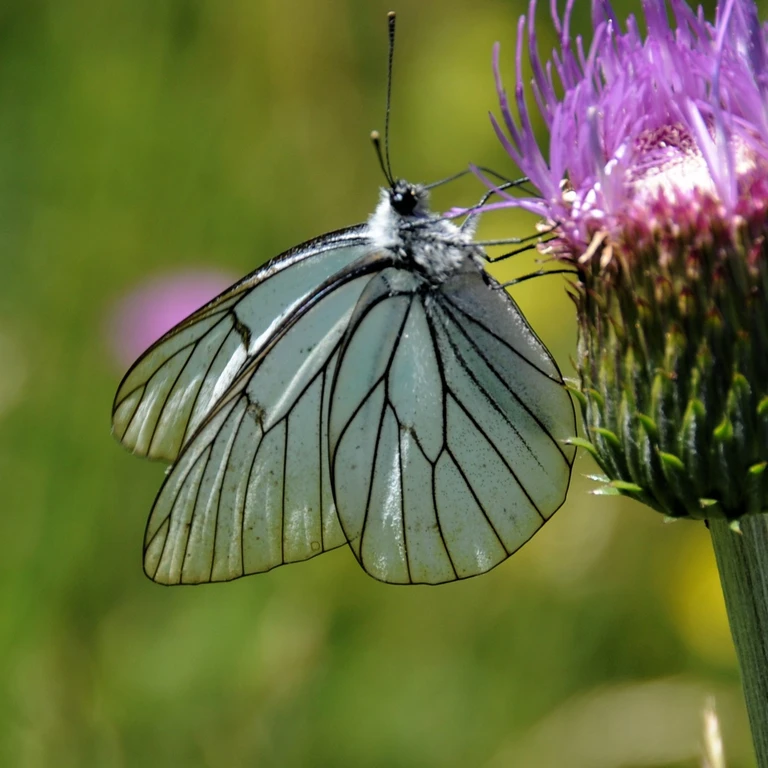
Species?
Aporia crataegi
